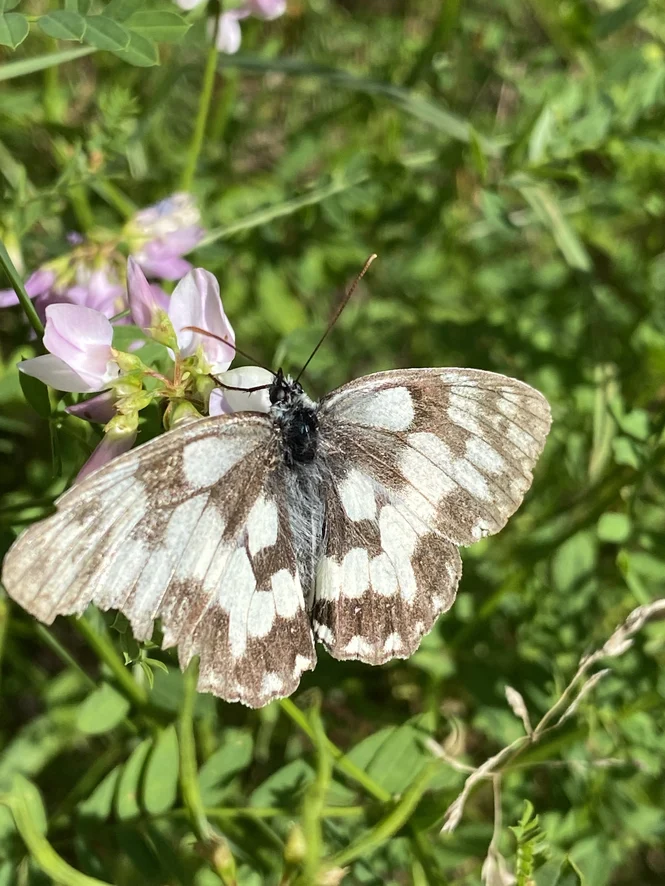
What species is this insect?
Melanargia galathea
